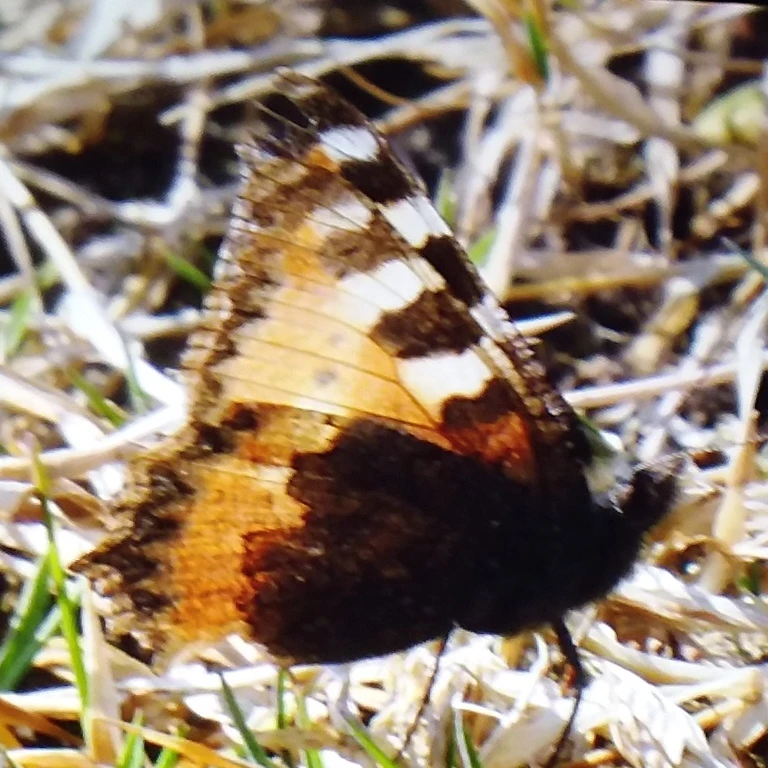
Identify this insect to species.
Aglais urticae
